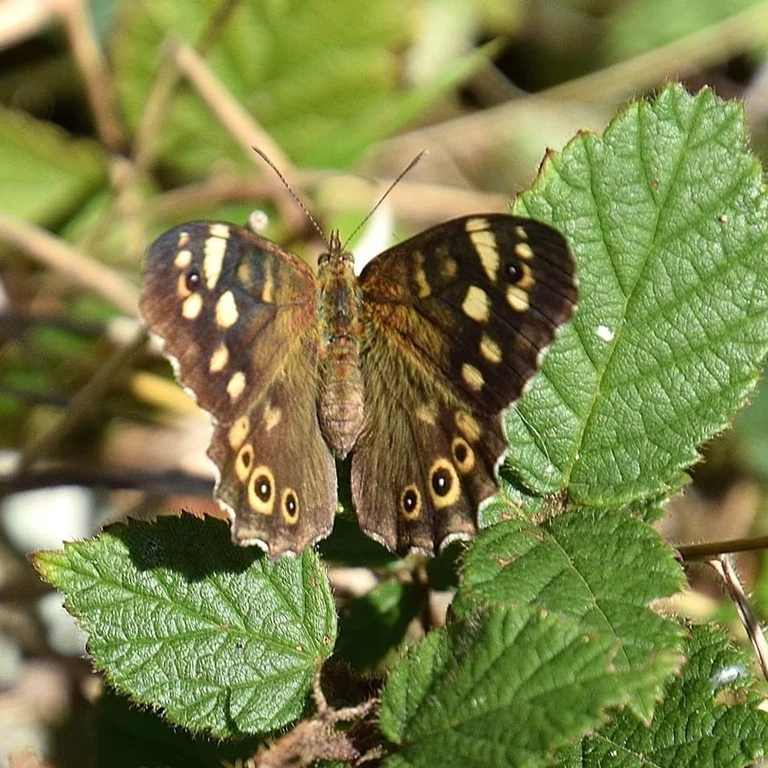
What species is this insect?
Pararge aegeria
